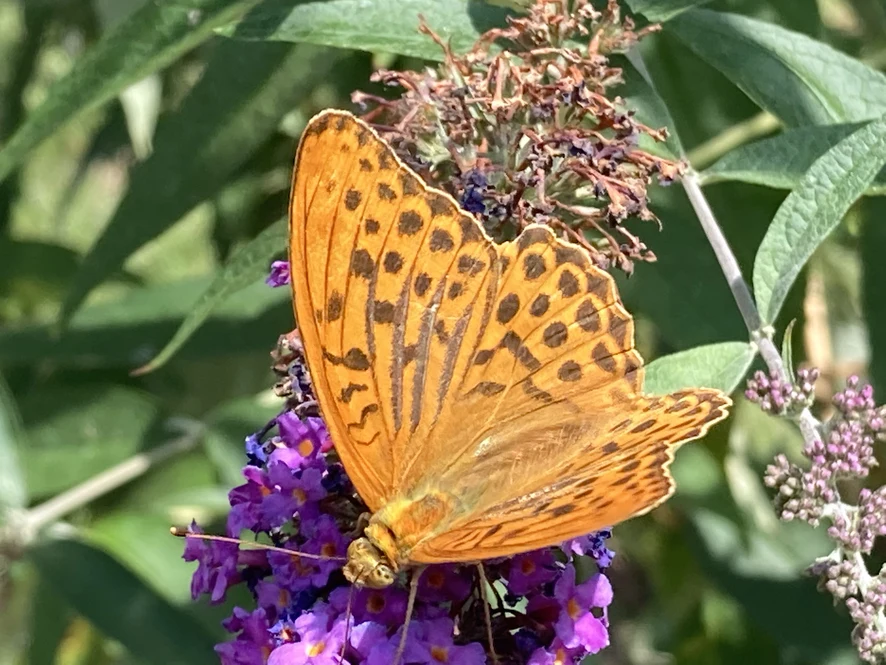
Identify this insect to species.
Argynnis paphia
